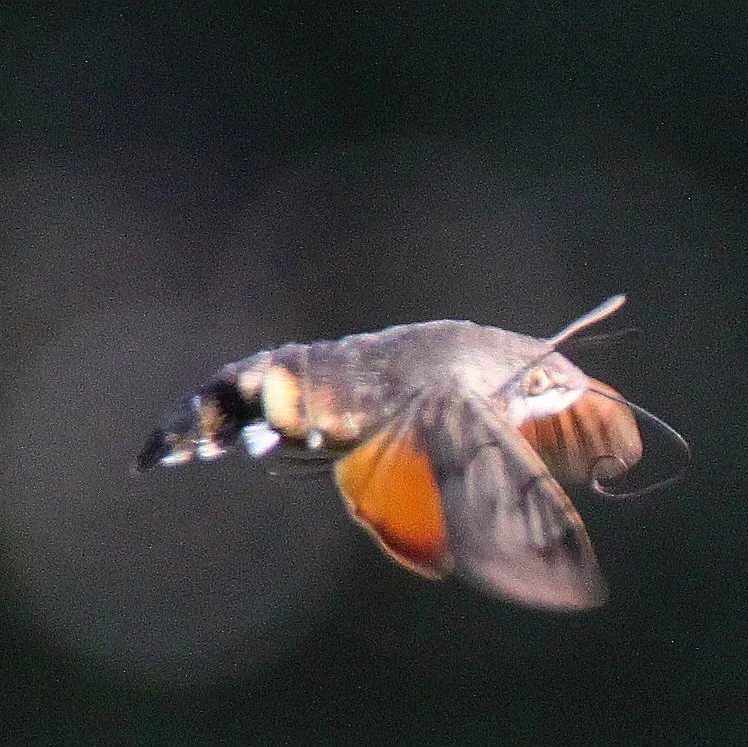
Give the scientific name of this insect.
Macroglossum stellatarum
